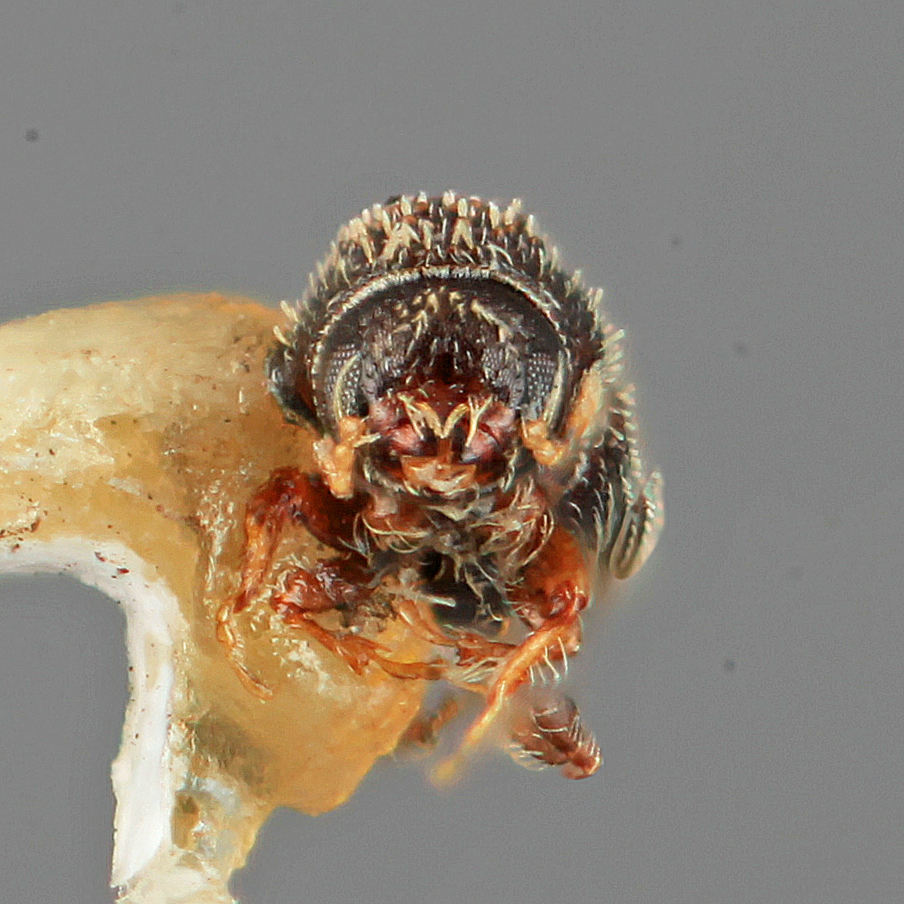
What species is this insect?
Pseudothysanoes vallatus
